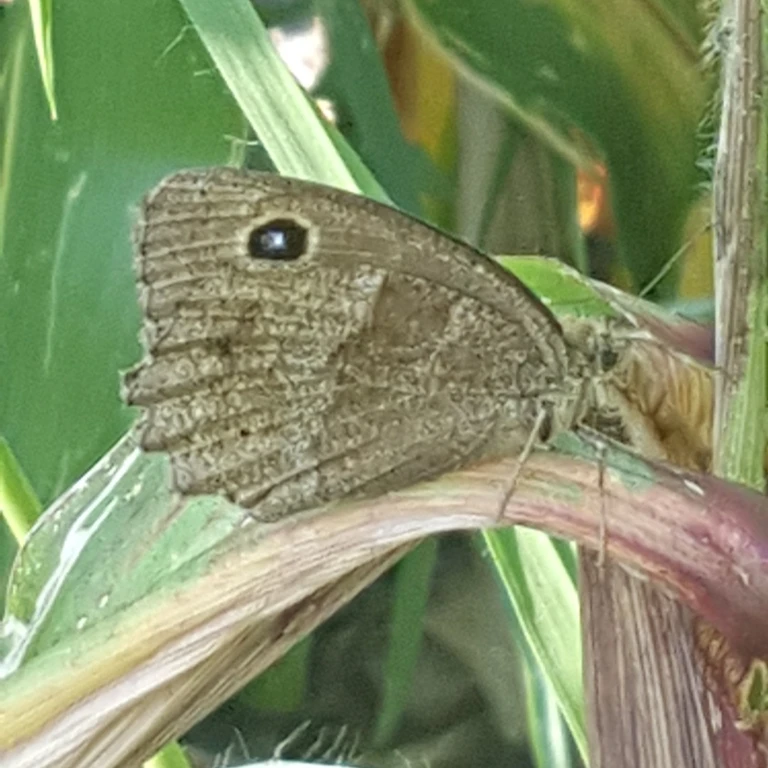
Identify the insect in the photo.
Minois dryas
